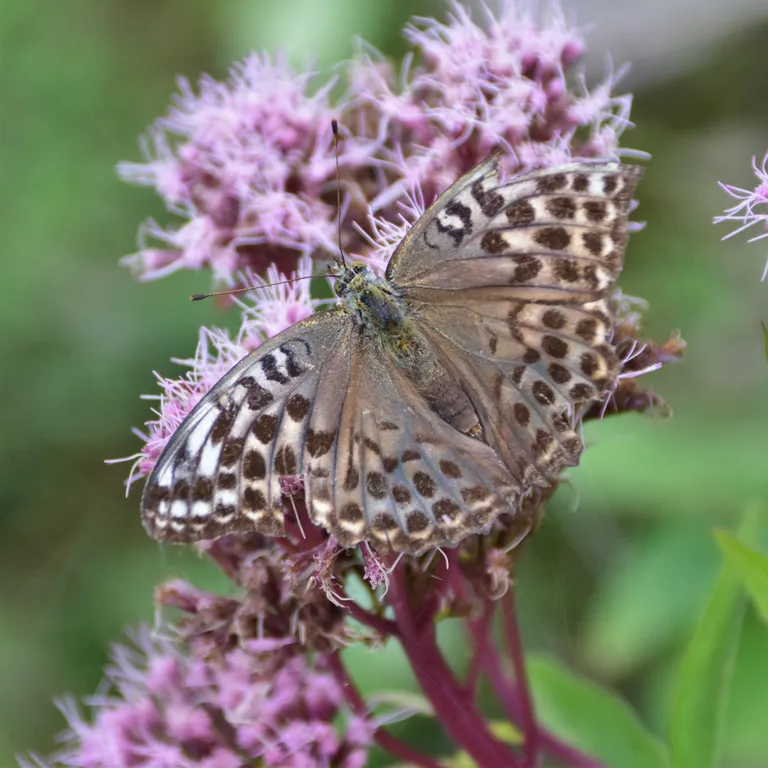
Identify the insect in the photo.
Argynnis paphia
